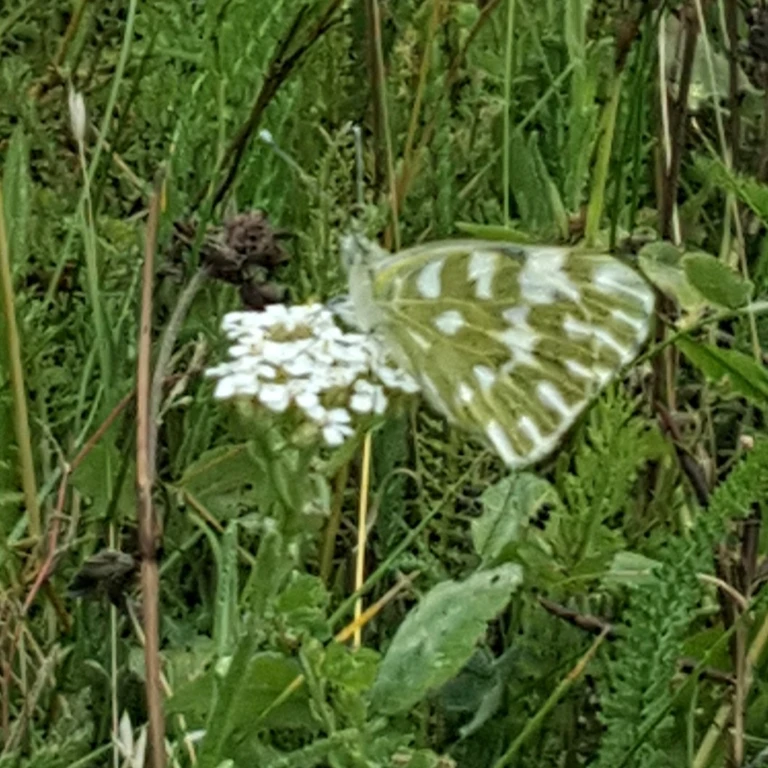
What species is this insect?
Pontia edusa
